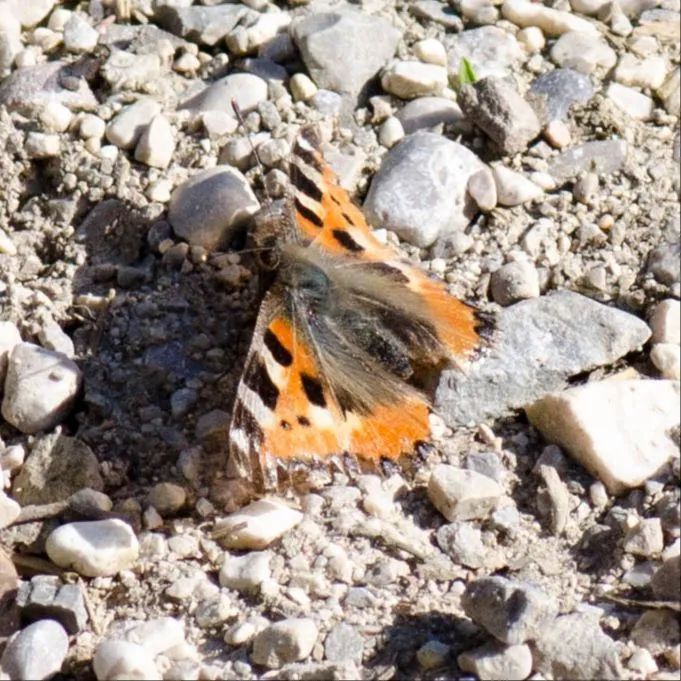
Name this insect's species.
Aglais urticae
